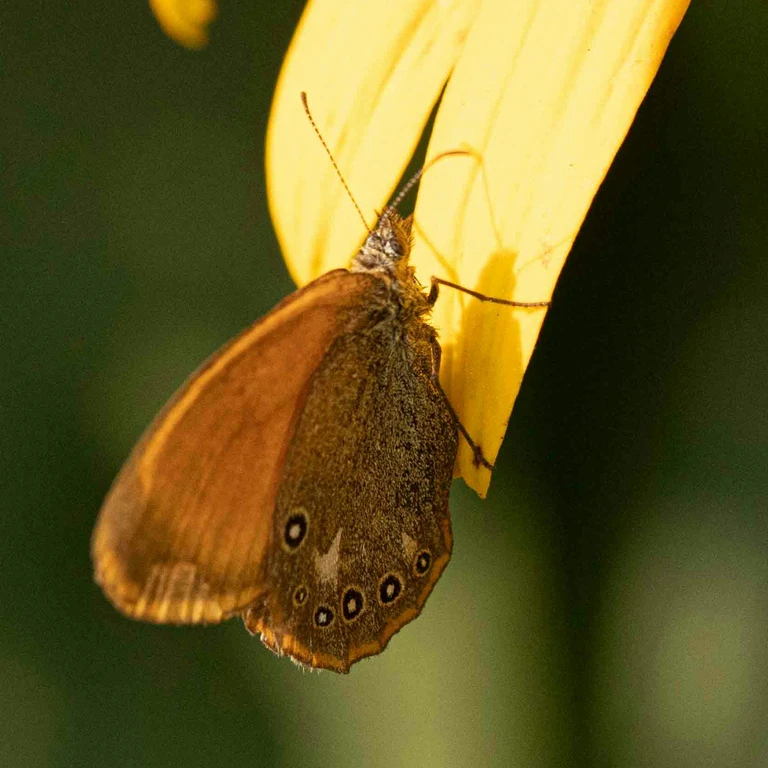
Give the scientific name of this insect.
Coenonympha glycerion (also Coenonympha iphis)
